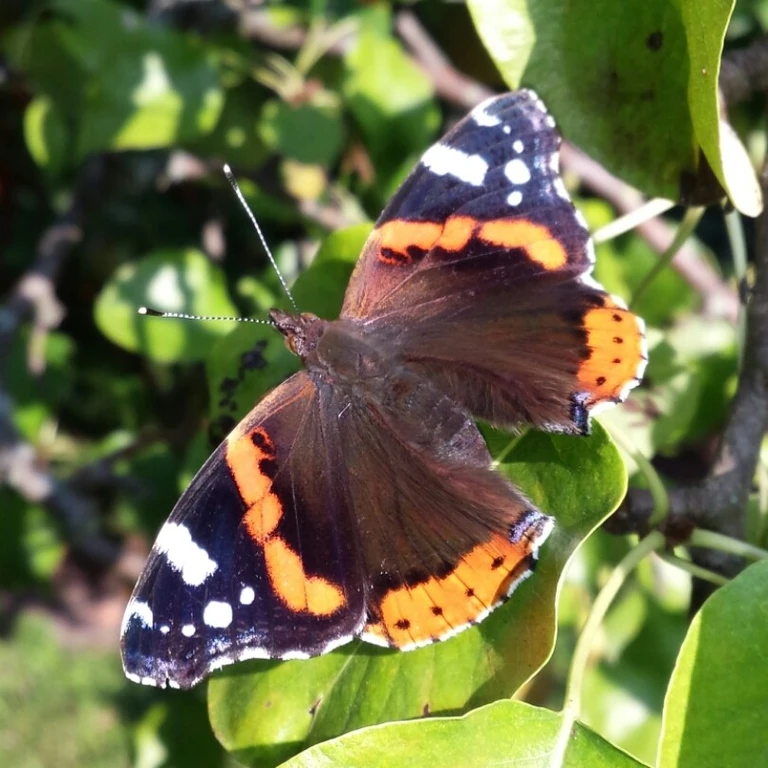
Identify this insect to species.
Vanessa atalanta
